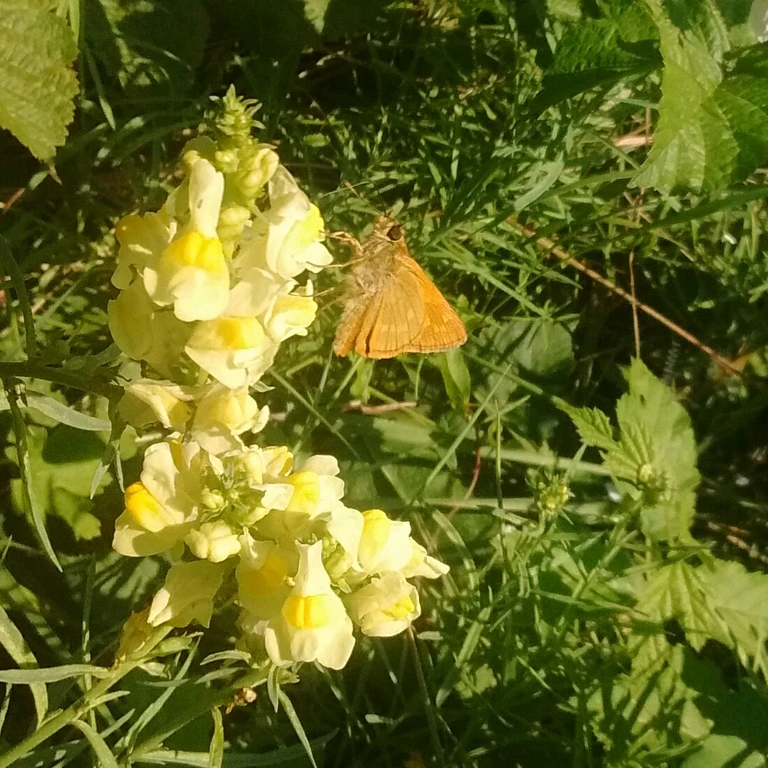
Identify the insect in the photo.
Ochlodes sylvanus (also Ochlodes venata)
